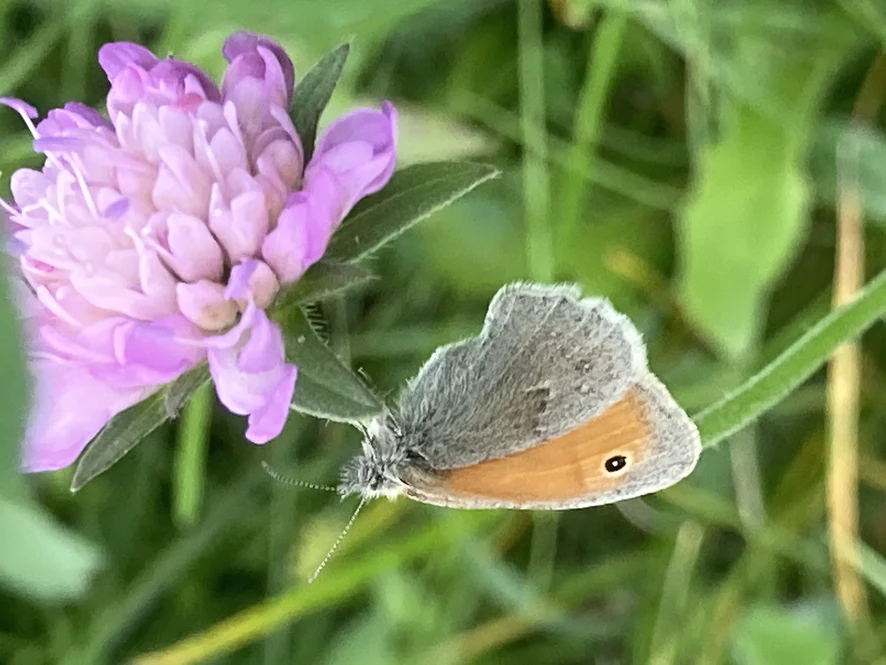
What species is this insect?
Coenonympha pamphilus
